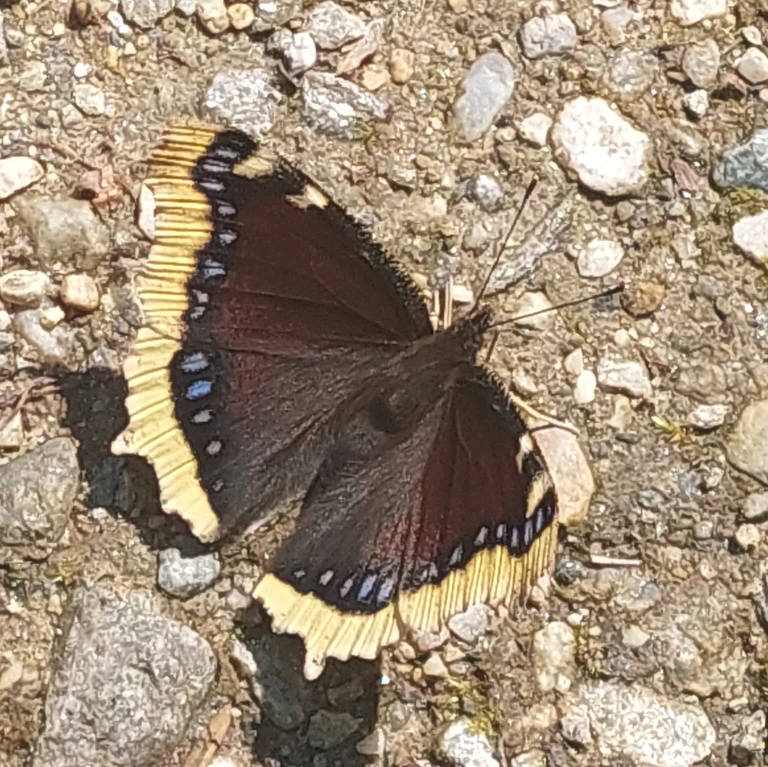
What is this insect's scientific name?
Nymphalis antiopa
